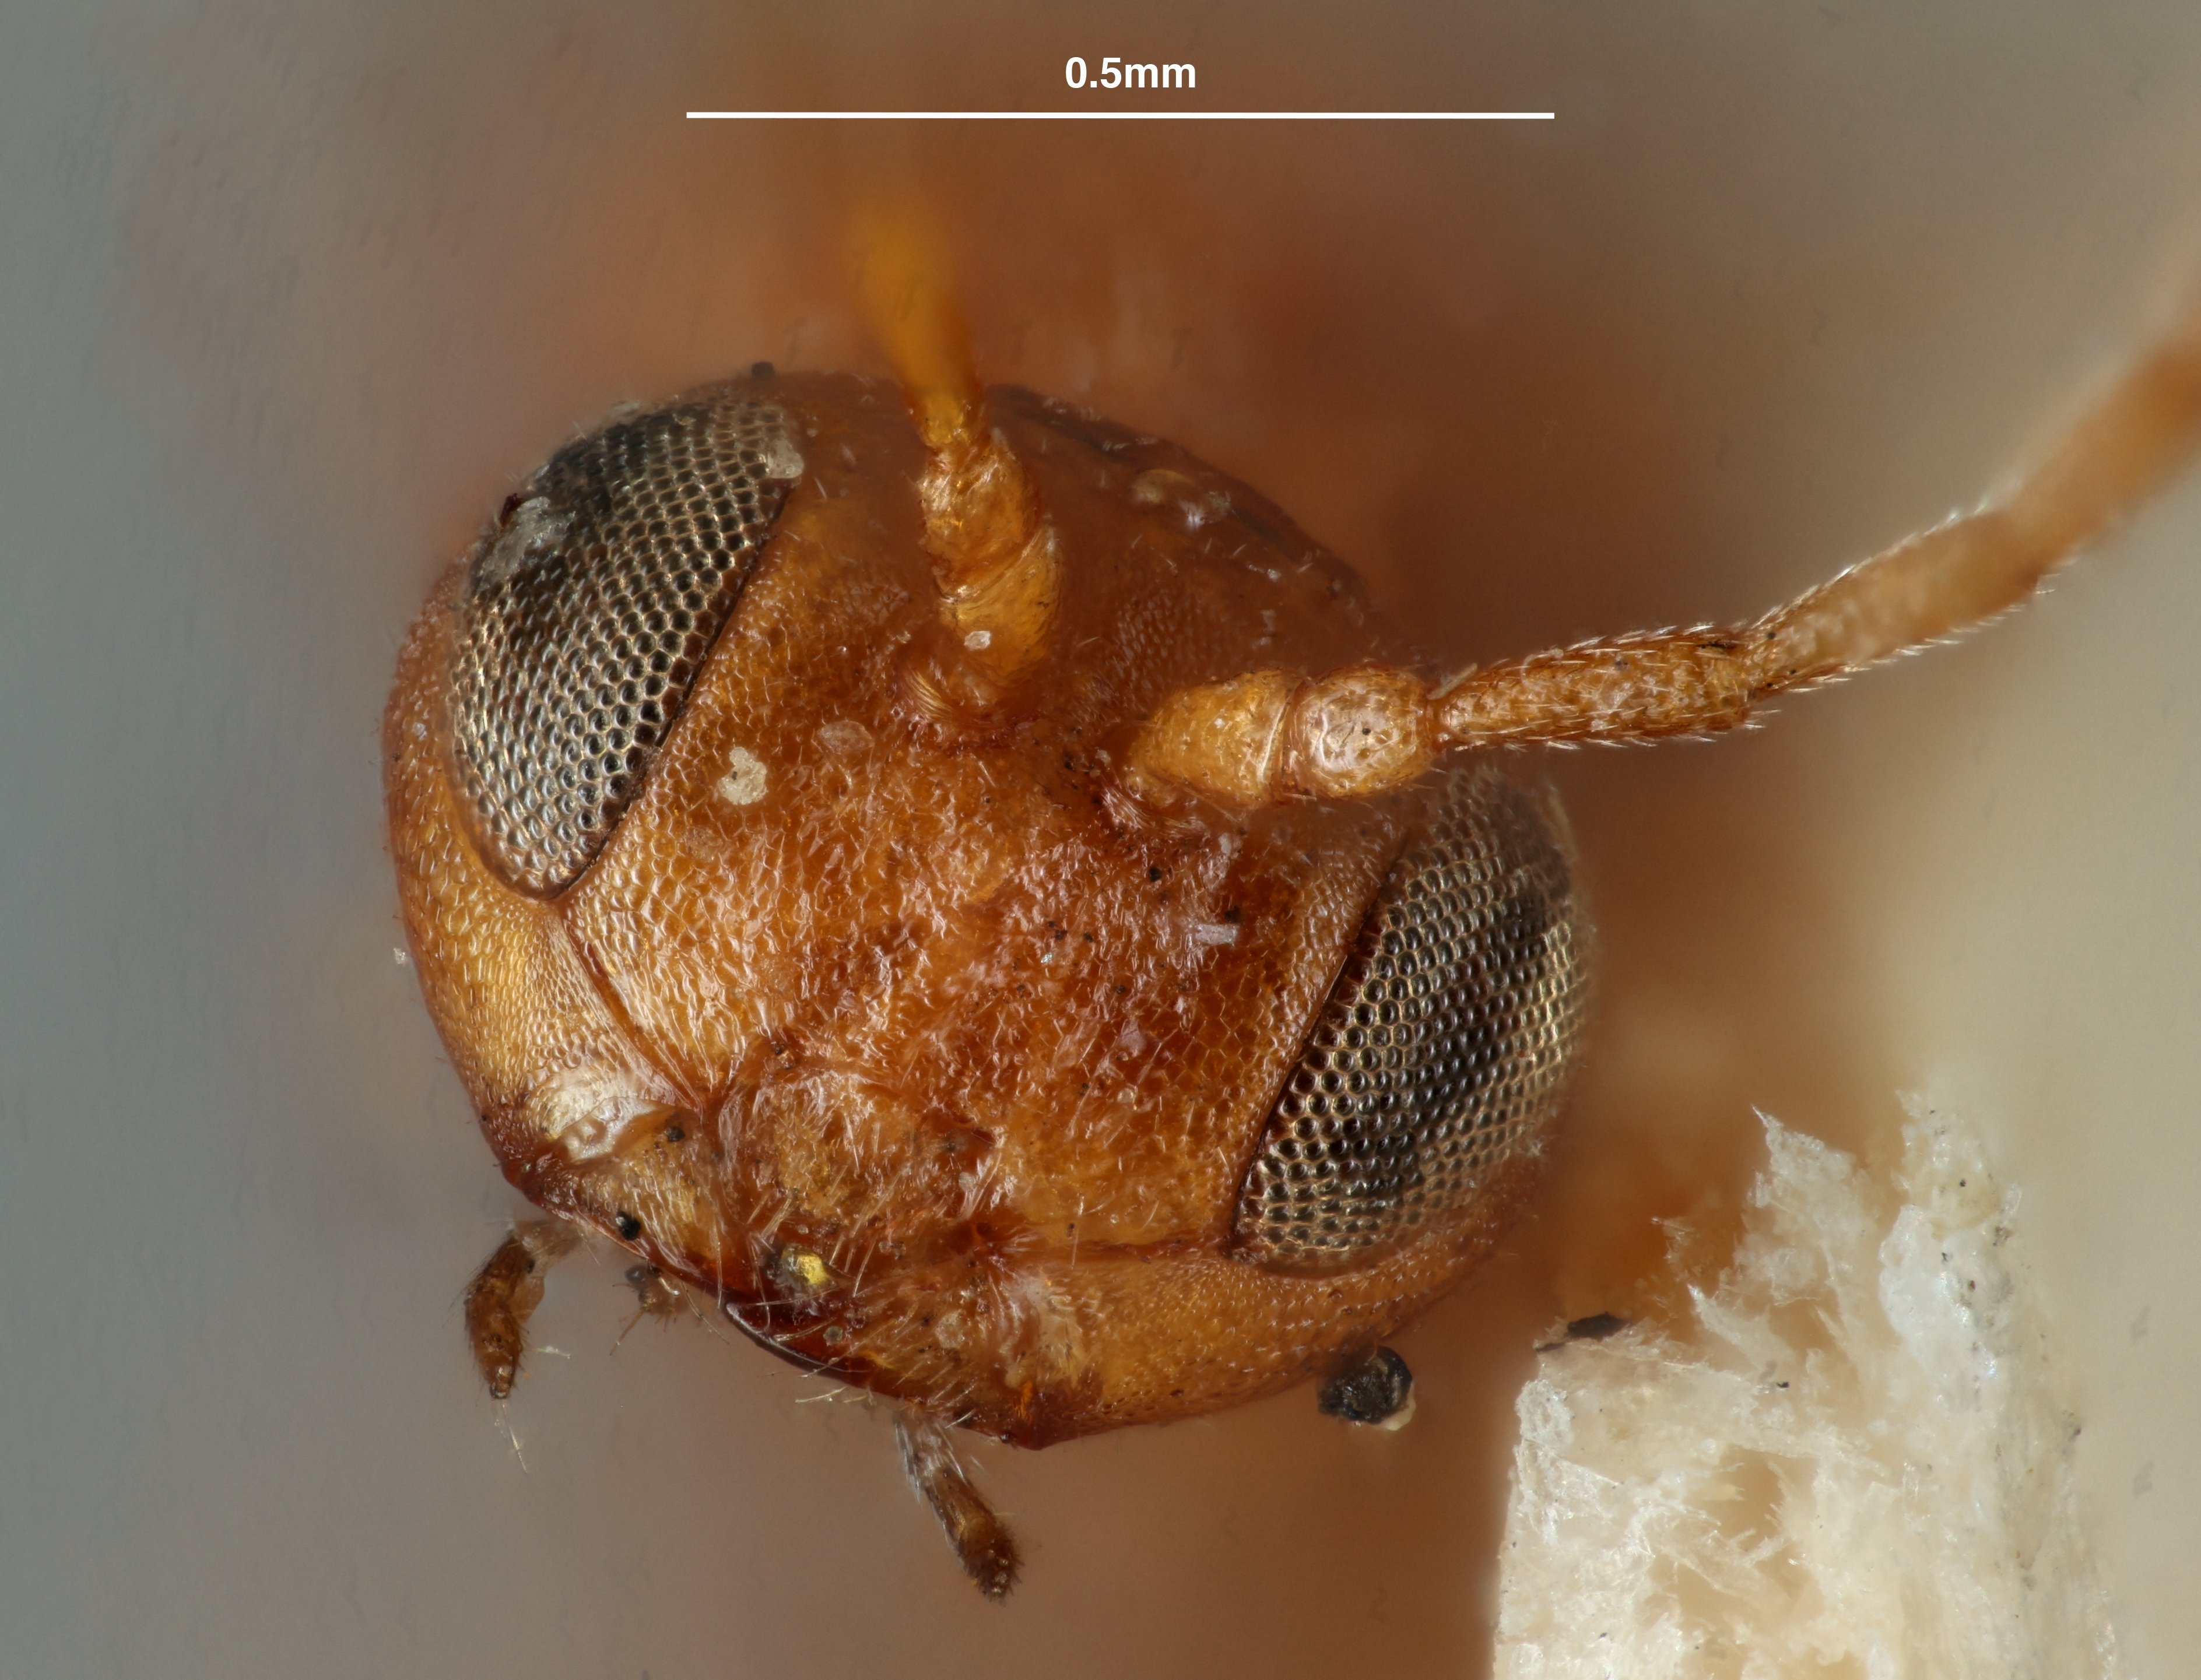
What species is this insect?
Loxaulus beutenmuelleri
